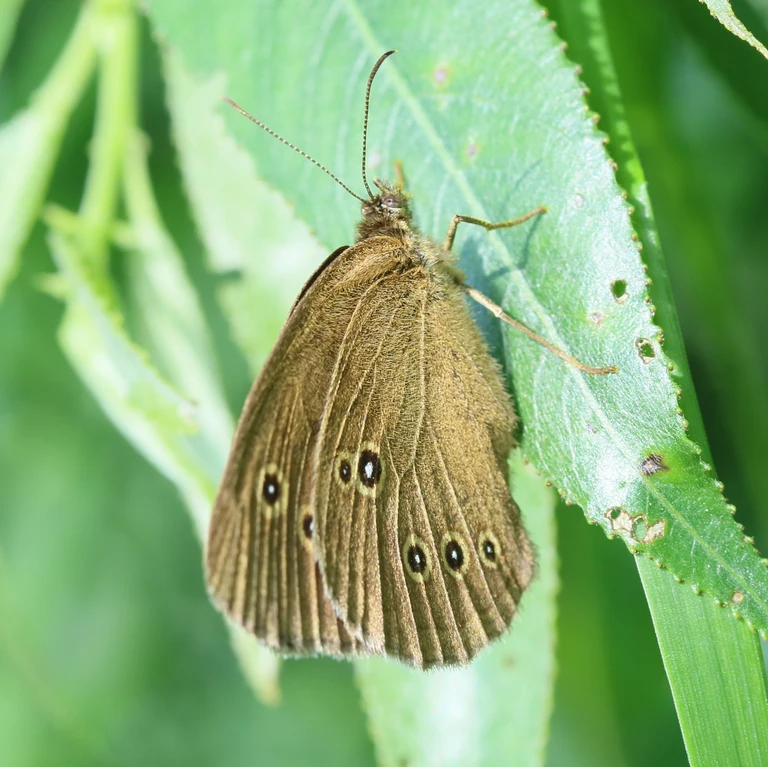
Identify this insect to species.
Aphantopus hyperantus
